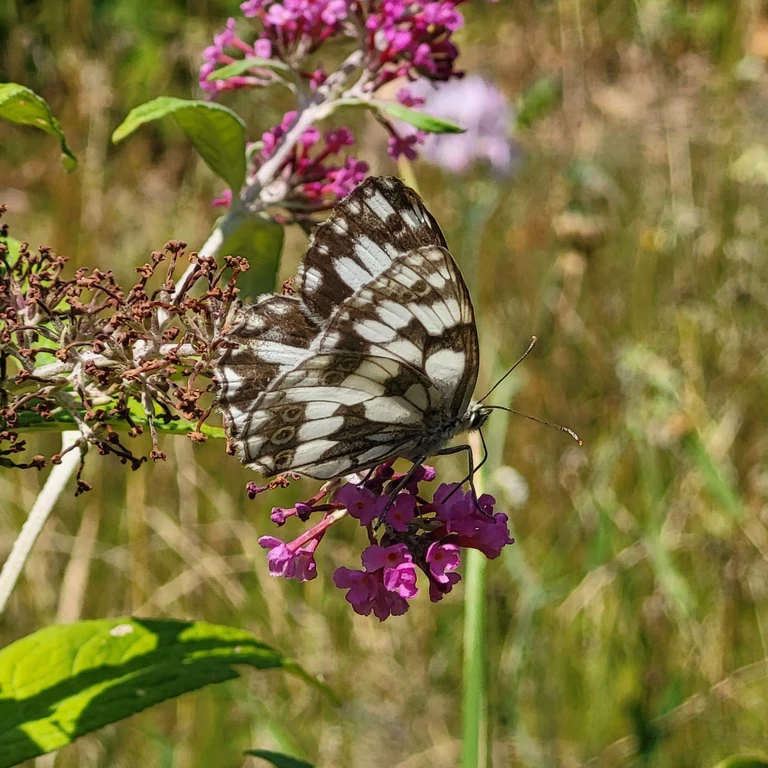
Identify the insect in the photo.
Melanargia galathea
